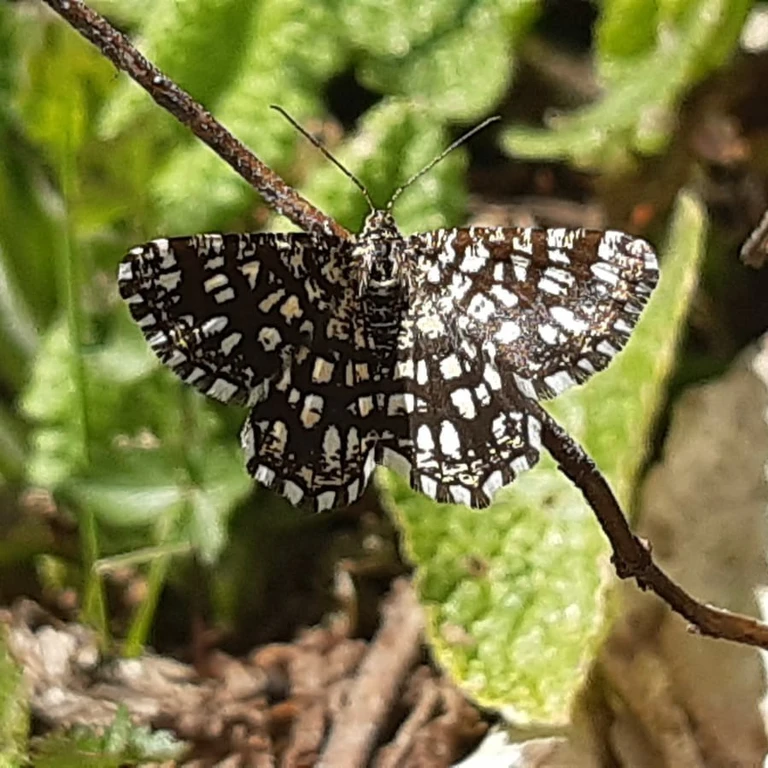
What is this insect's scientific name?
Chiasmia clathrata
